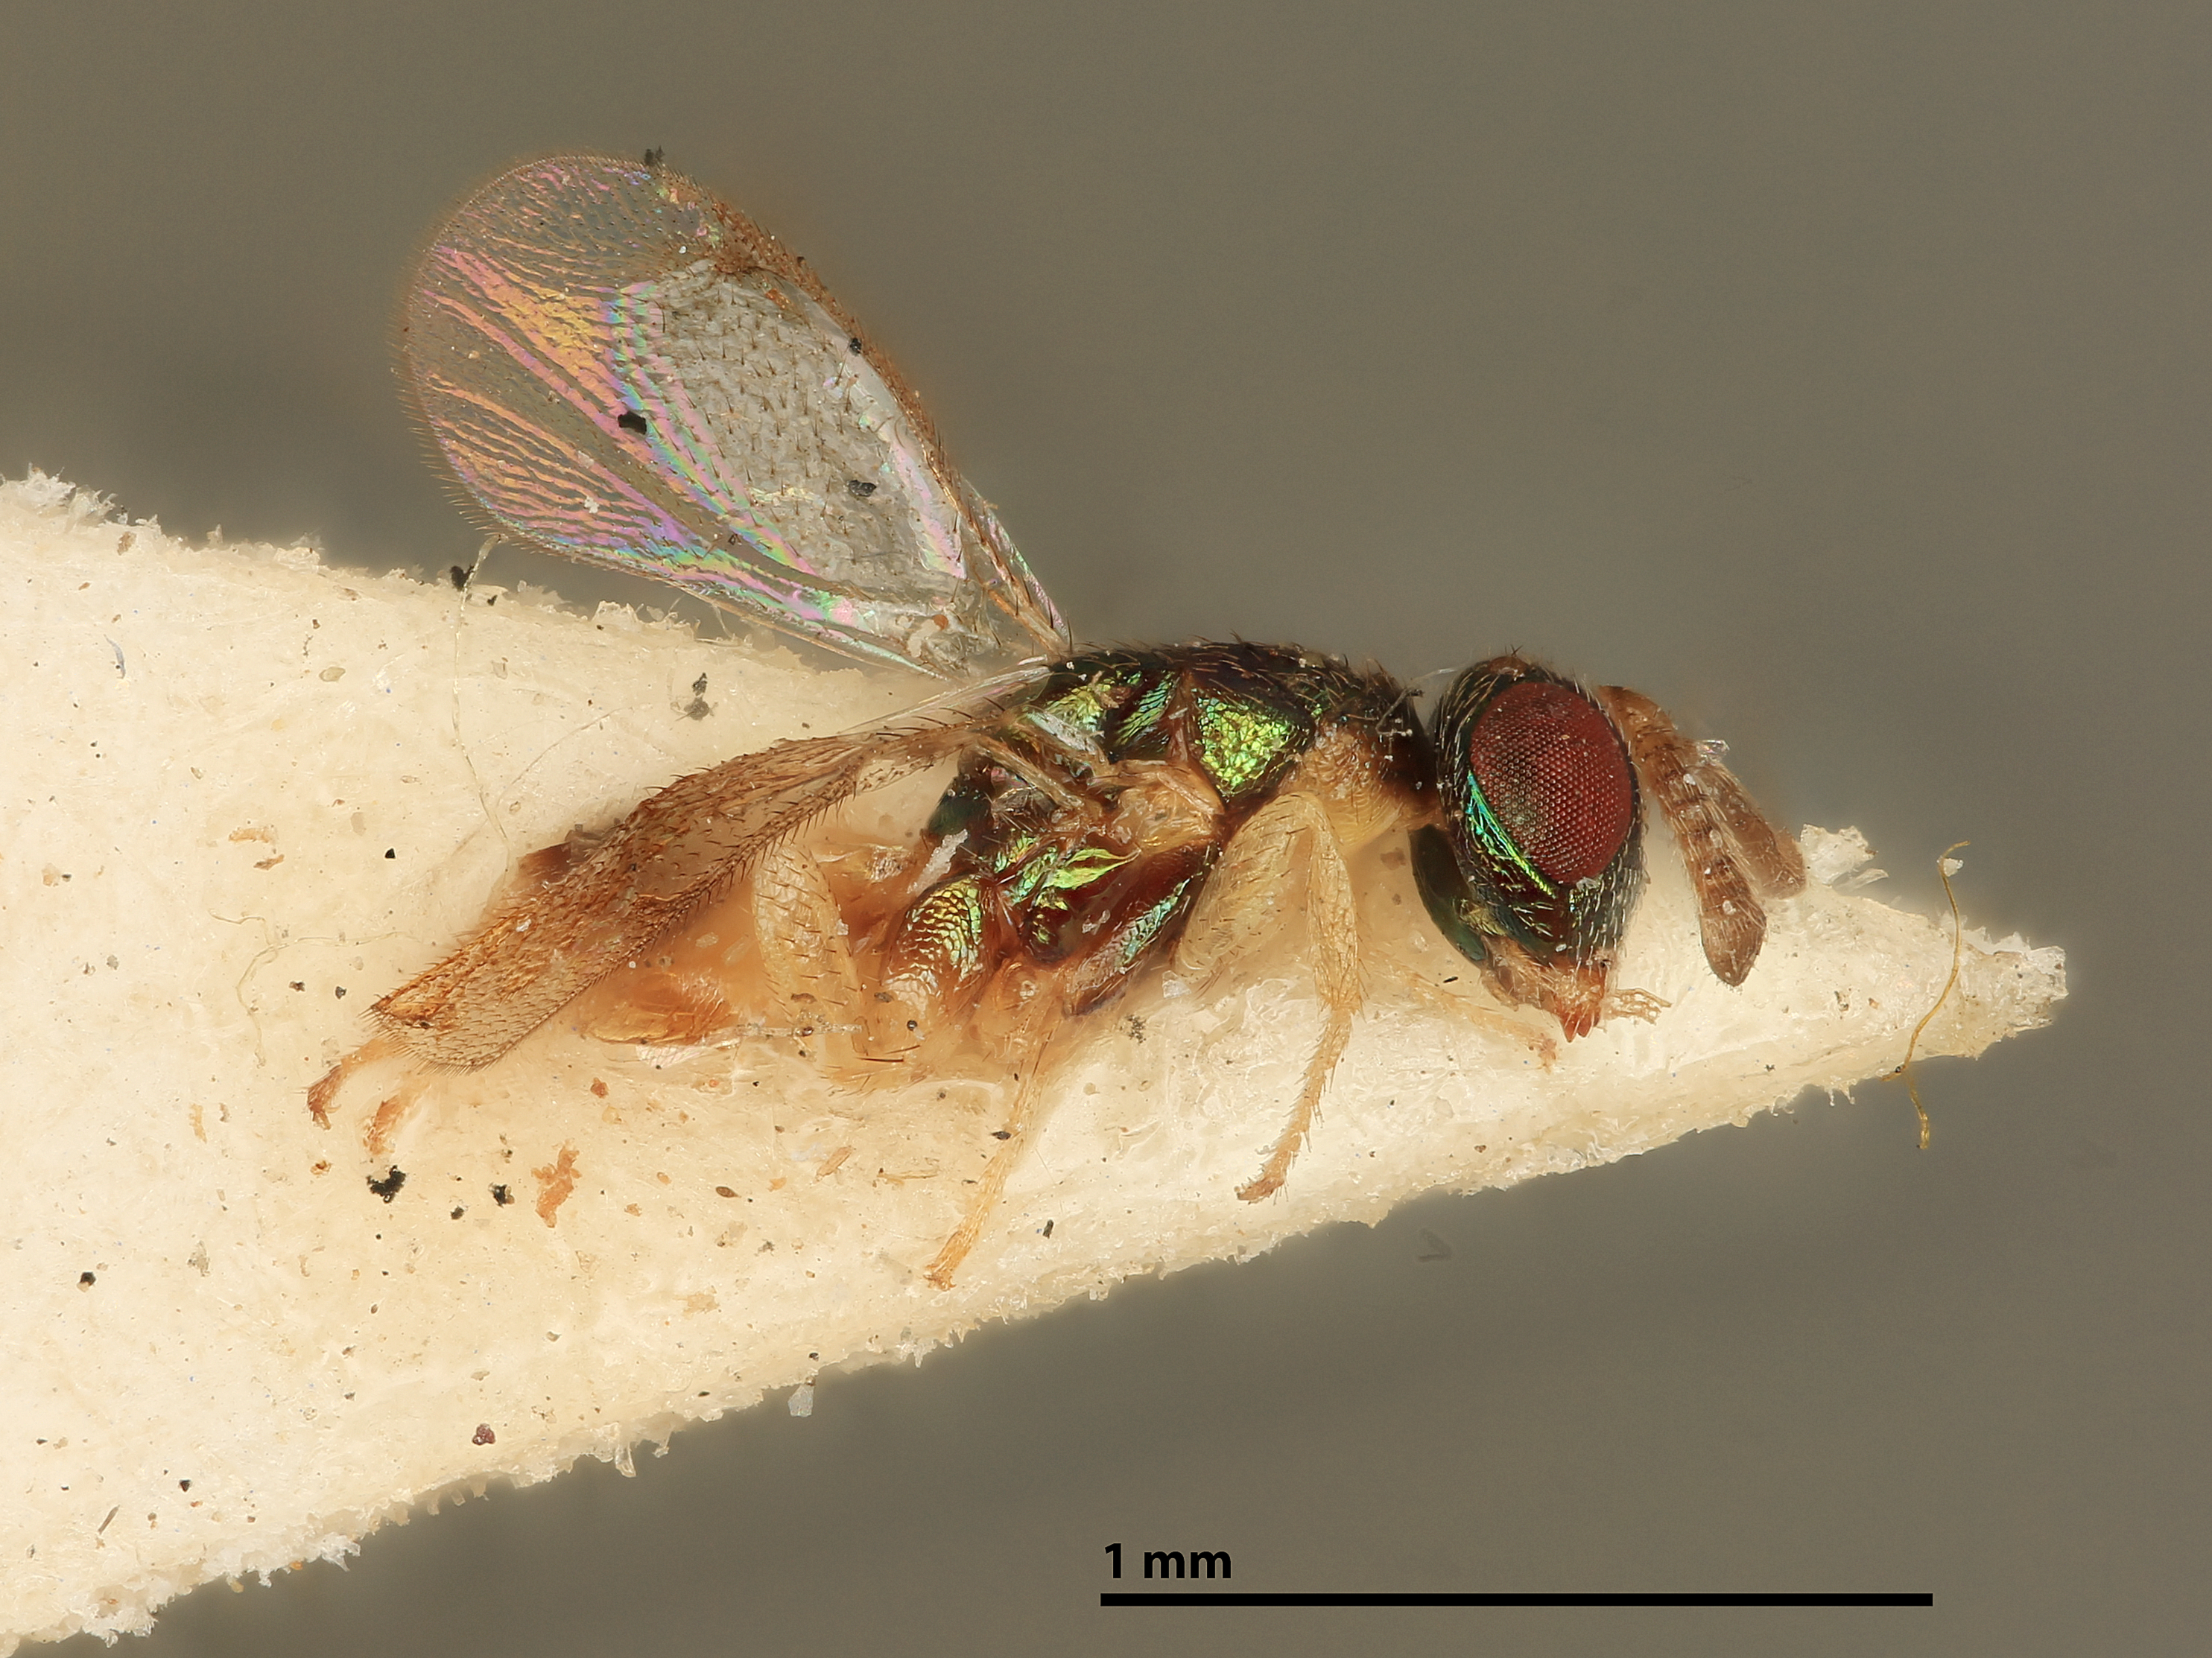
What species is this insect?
Torymus ventralis
